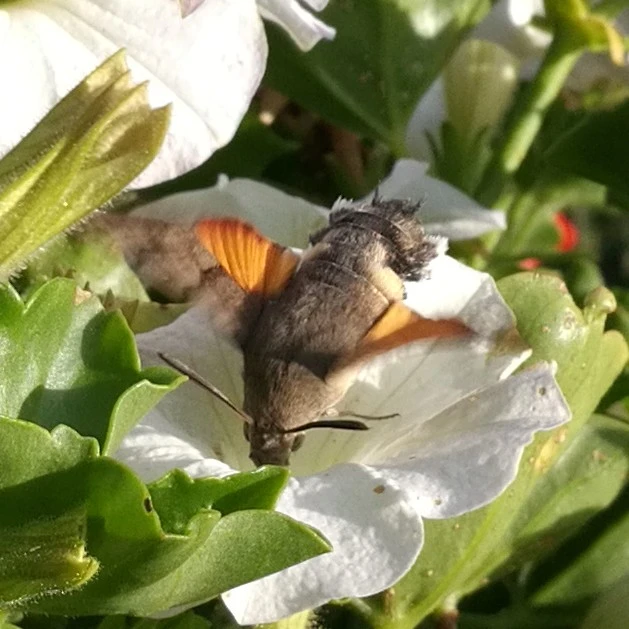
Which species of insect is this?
Macroglossum stellatarum
